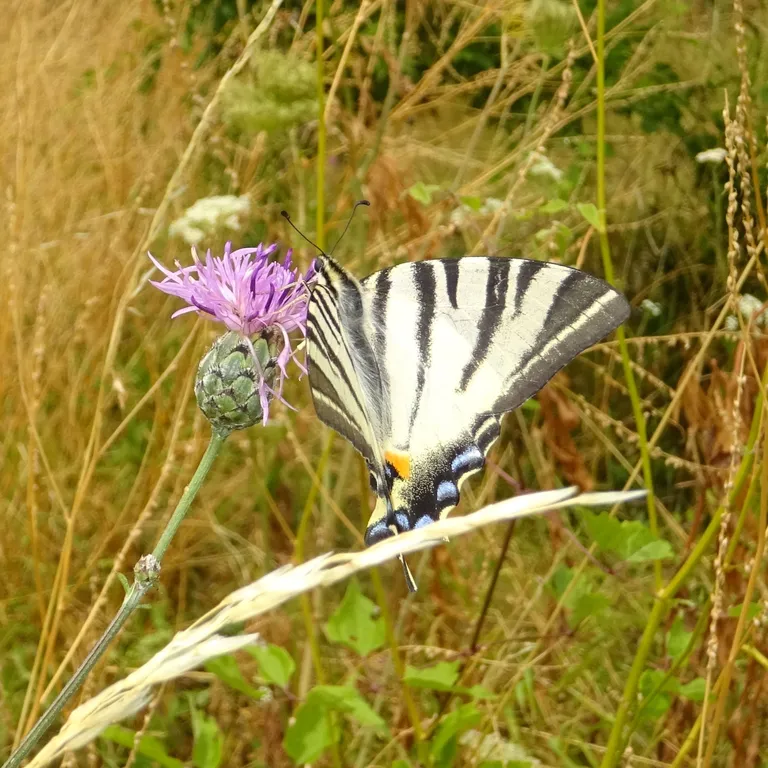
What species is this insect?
Iphiclides podalirius
